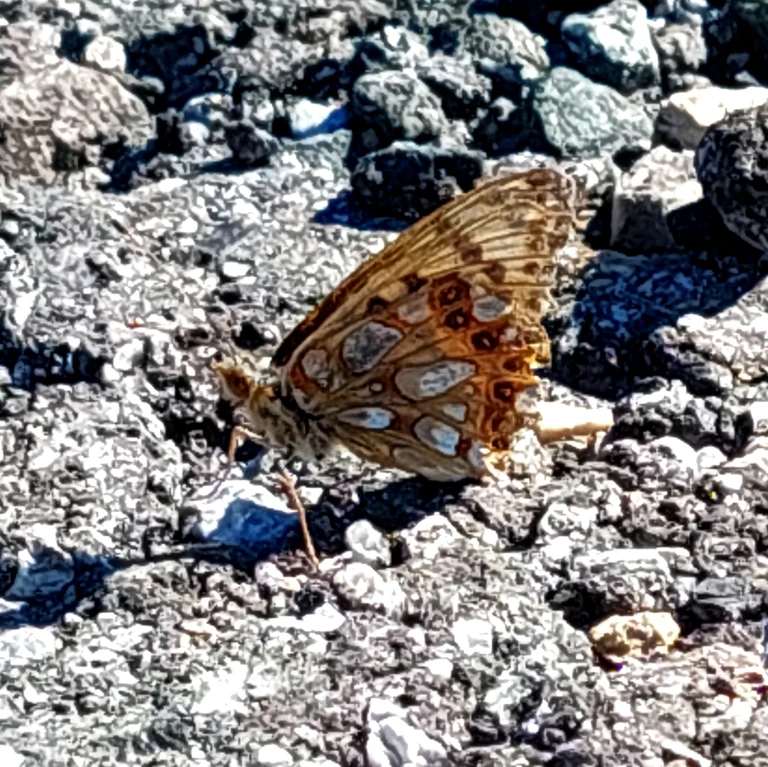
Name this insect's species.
Issoria lathonia
